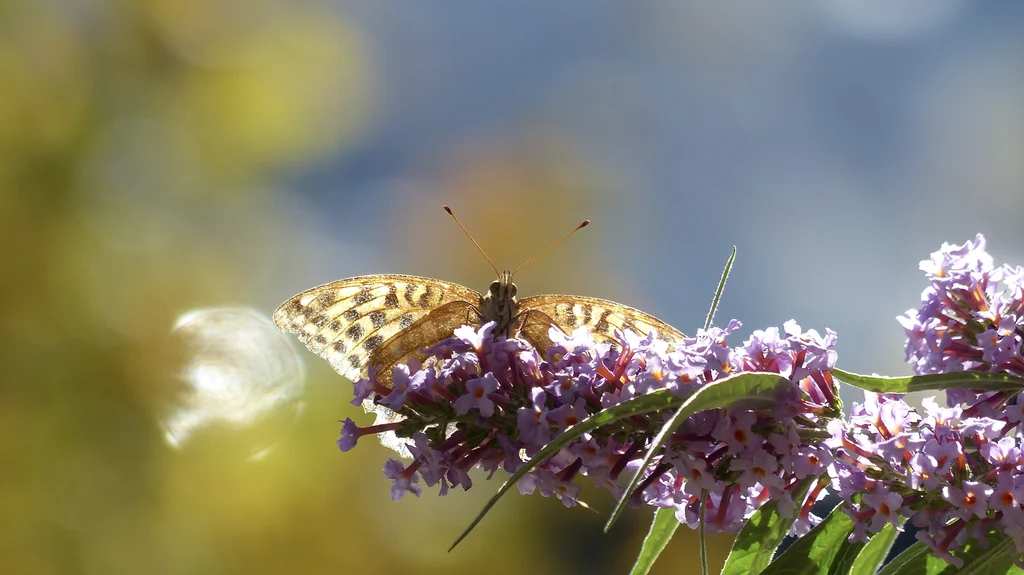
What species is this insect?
Argynnis paphia
